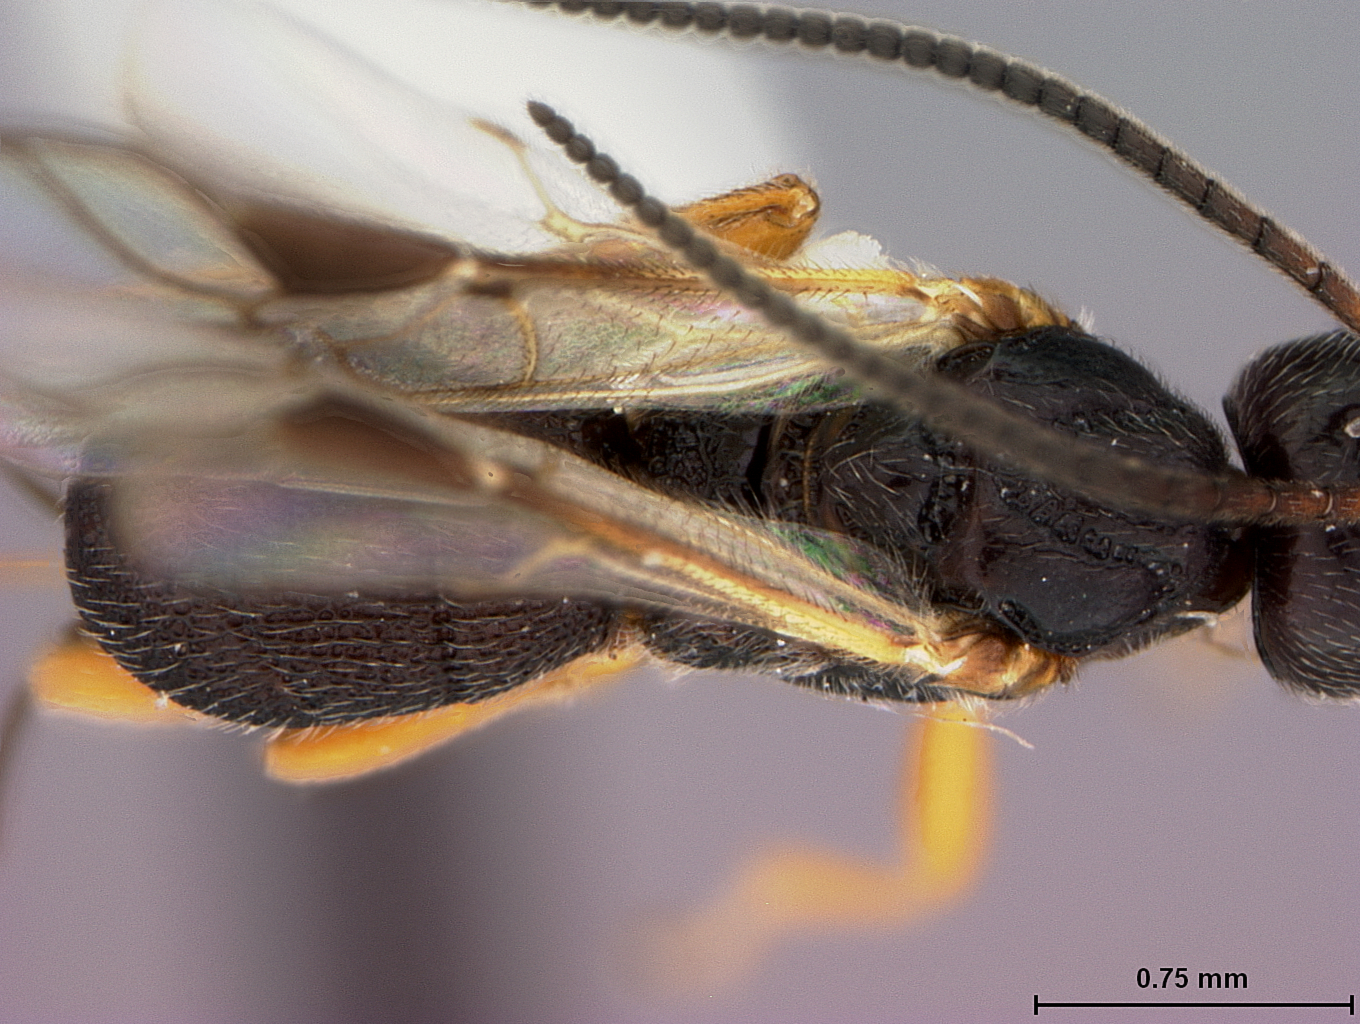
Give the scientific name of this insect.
Triaspis odontochila
